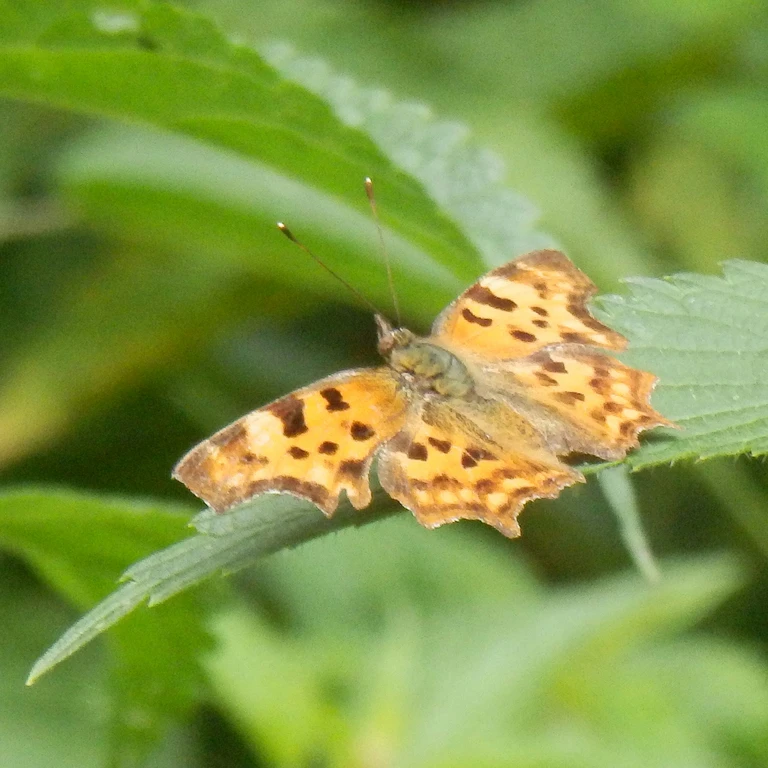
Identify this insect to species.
Polygonia c-album
